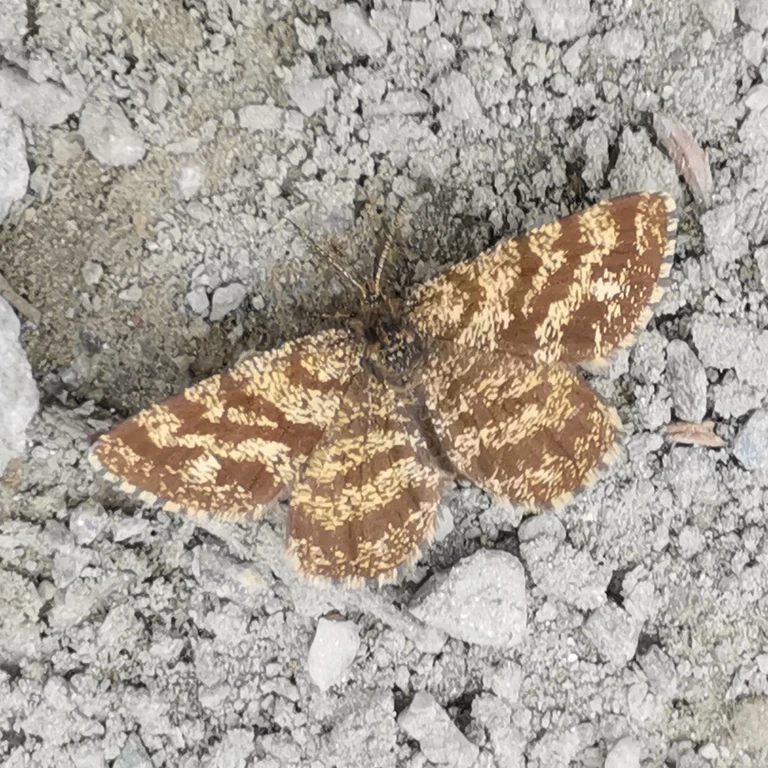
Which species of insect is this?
Ematurga atomaria
